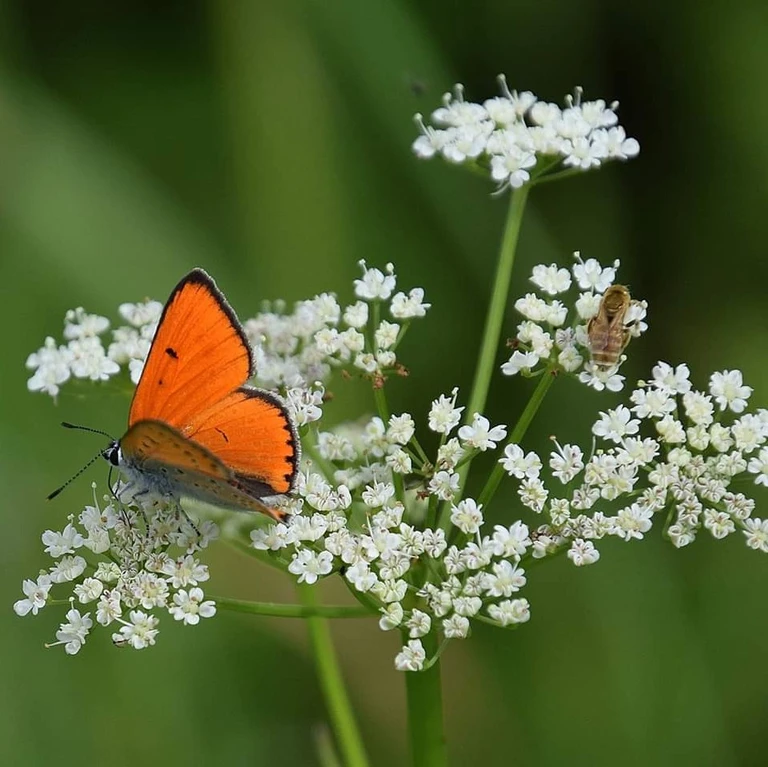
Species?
Lycaena dispar
